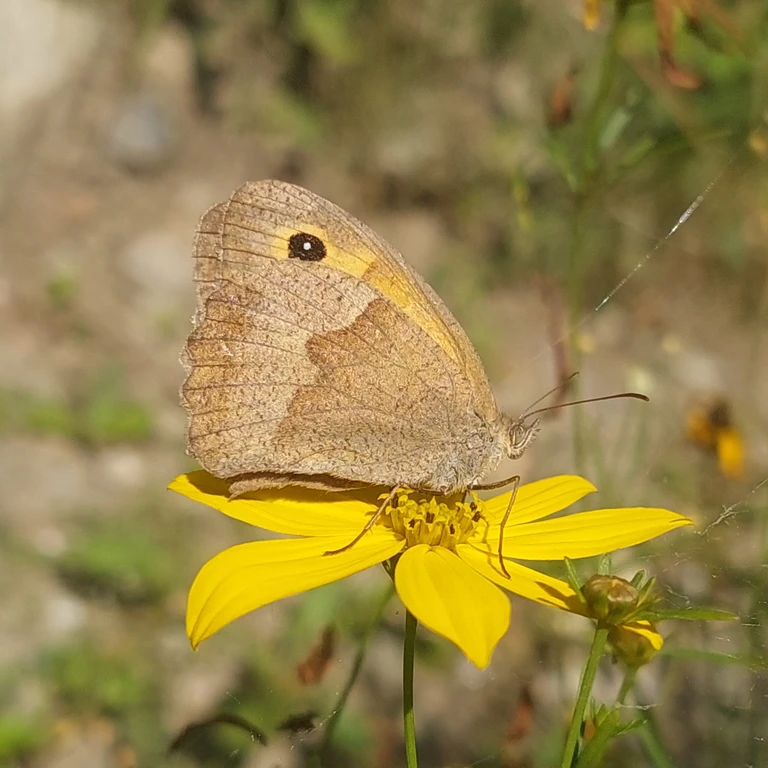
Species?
Maniola jurtina
